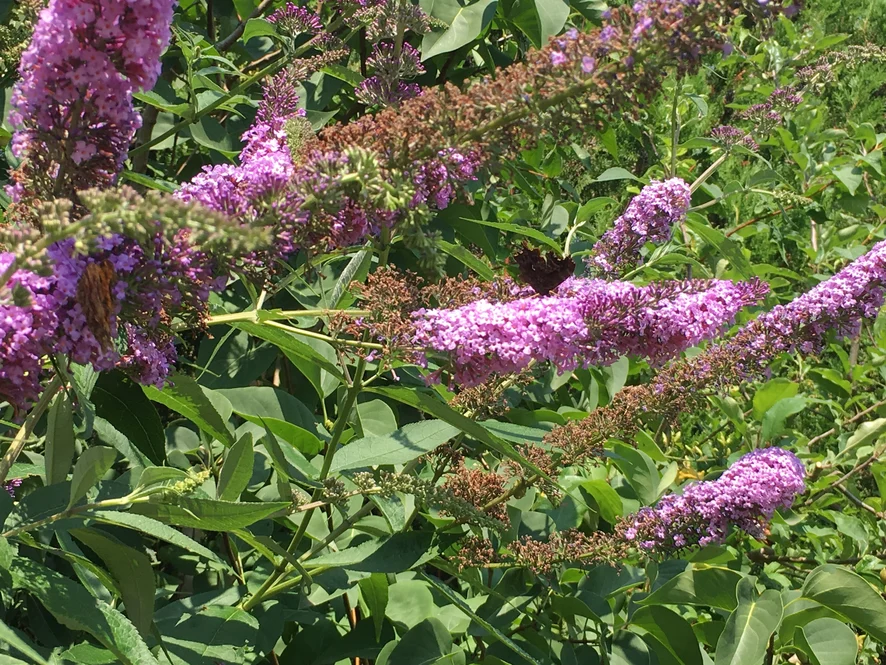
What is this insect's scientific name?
Polygonia c-album
